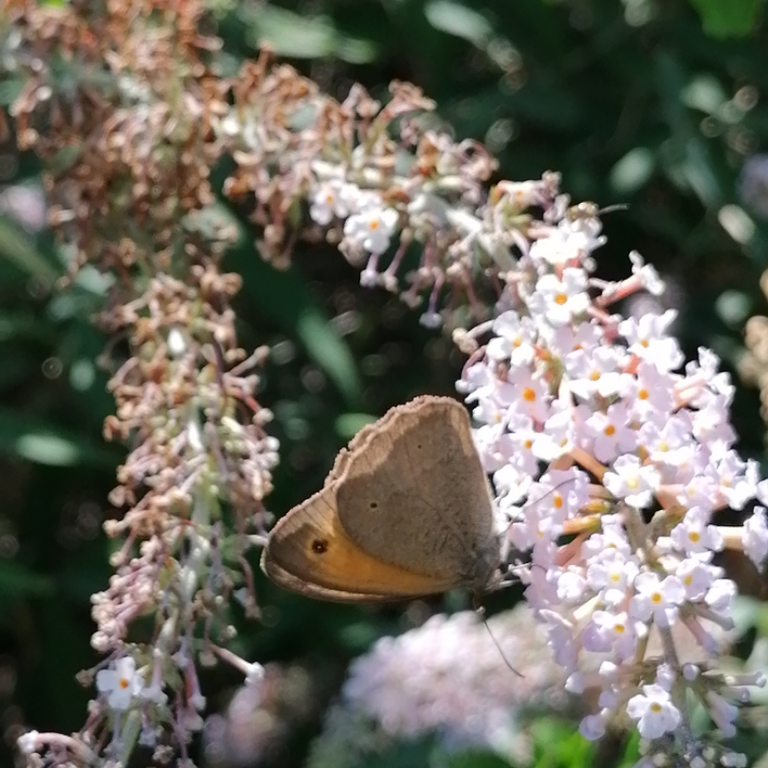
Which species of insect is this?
Maniola jurtina
